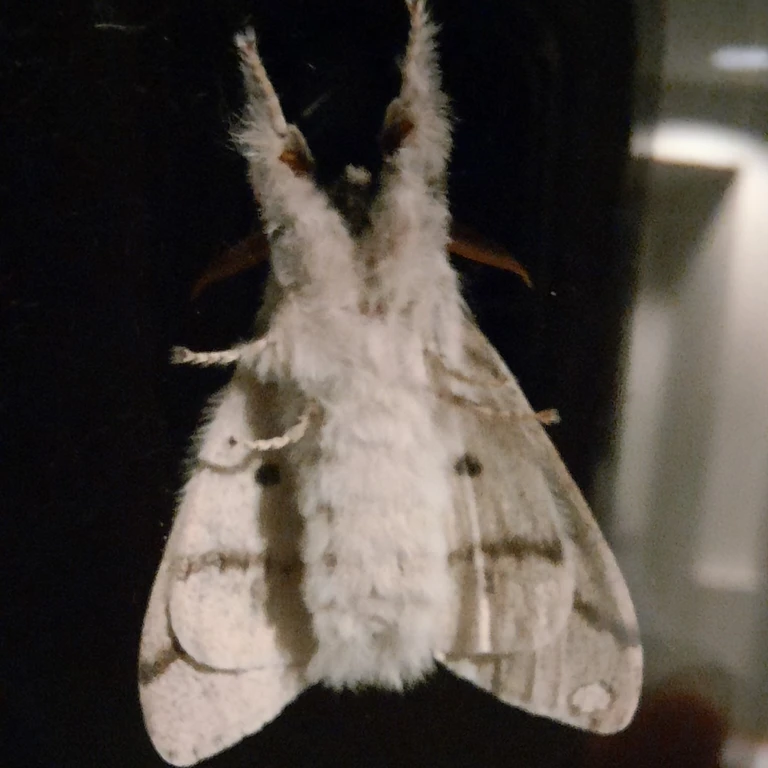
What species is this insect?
Calliteara pudibunda
